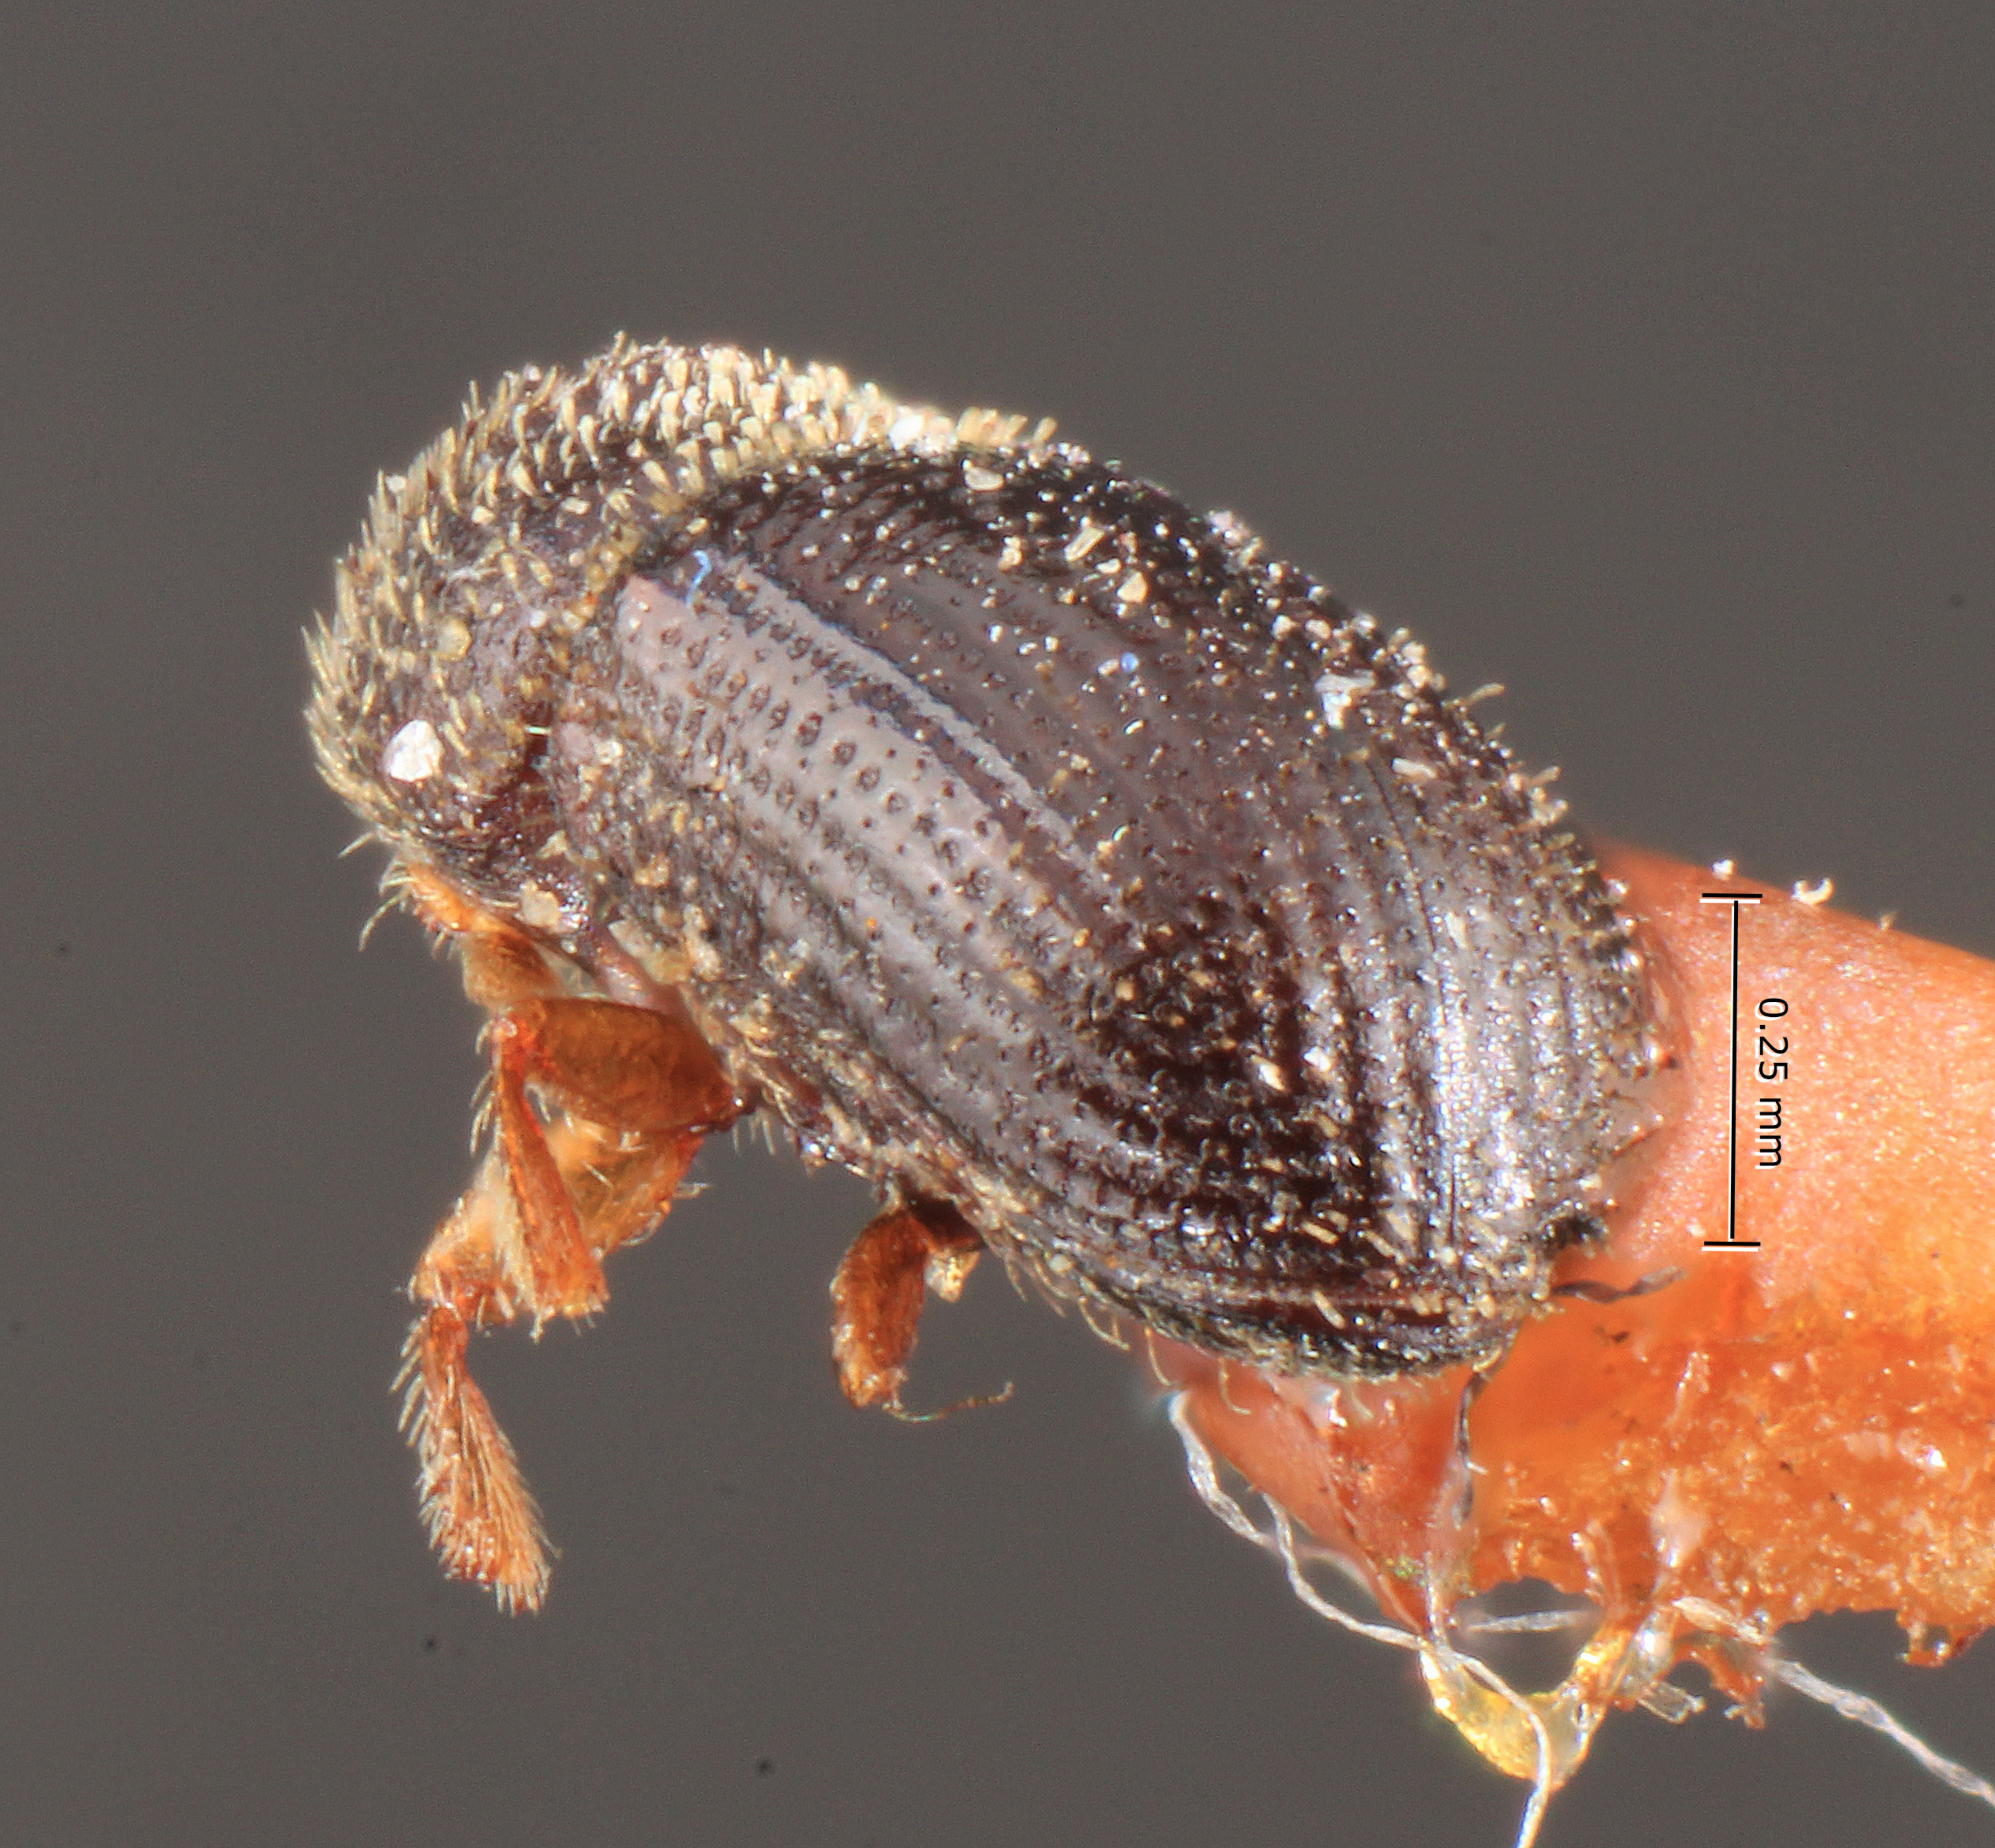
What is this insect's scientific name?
Stephanoderes interpunctus
